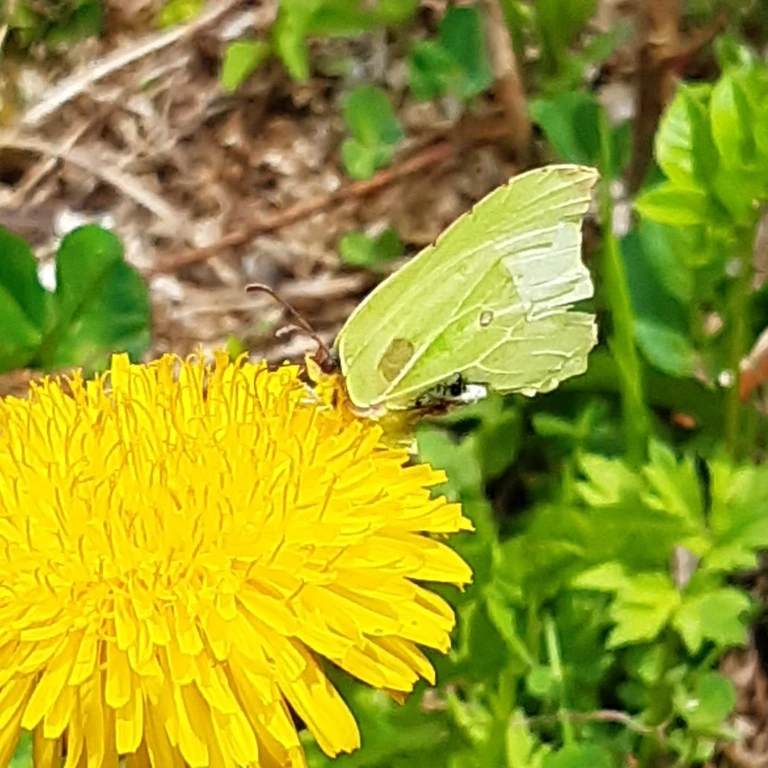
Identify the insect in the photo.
Gonepteryx rhamni
